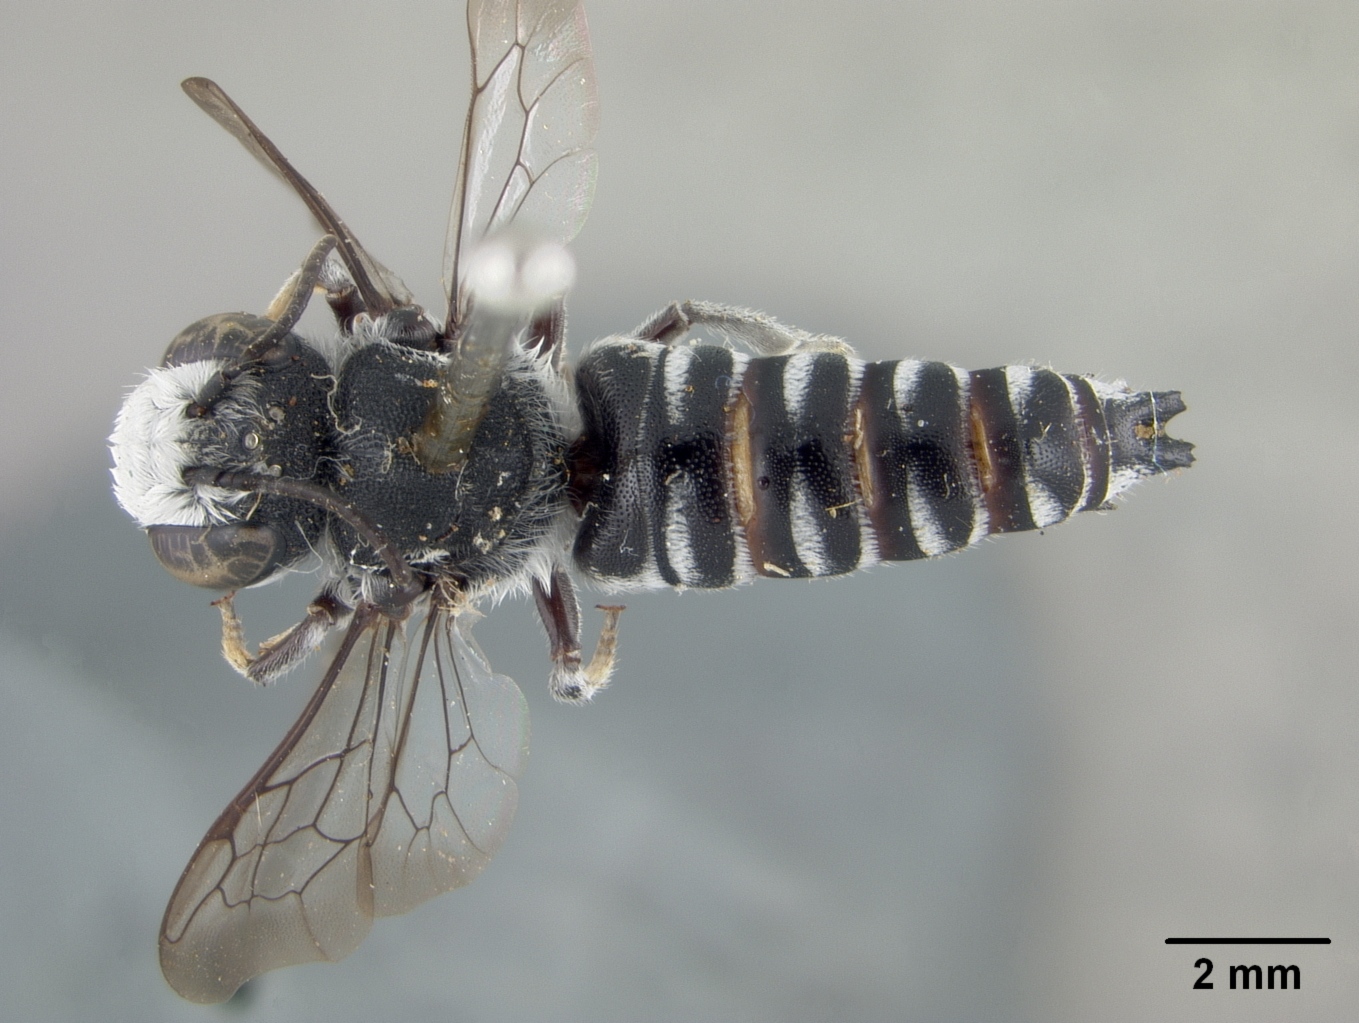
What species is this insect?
Coelioxys dormitans
